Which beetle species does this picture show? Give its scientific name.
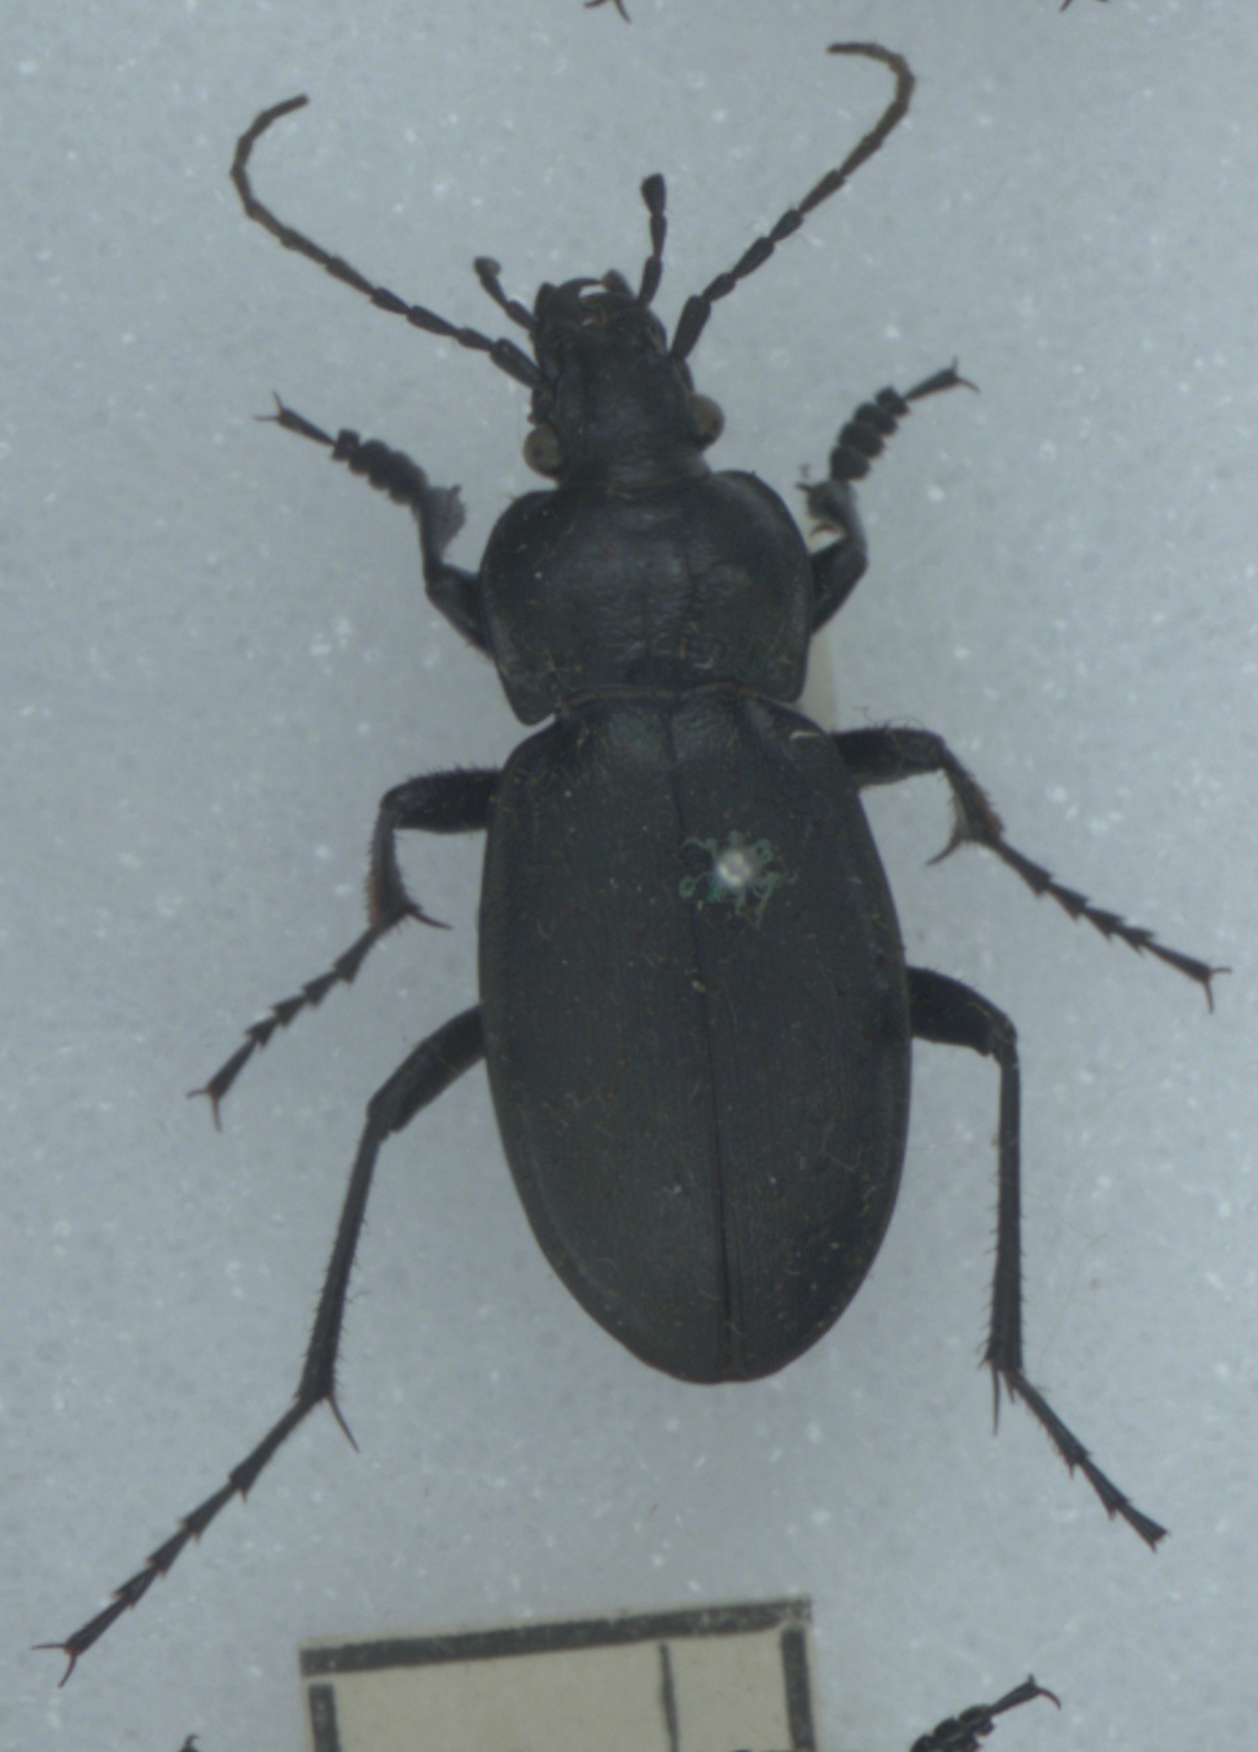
Carabus nemoralis
